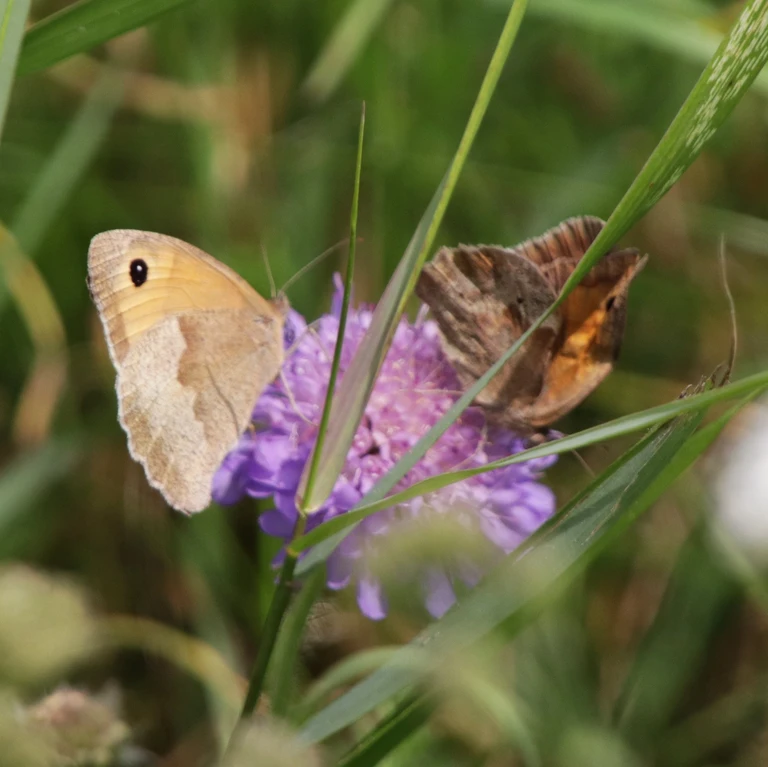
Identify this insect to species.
Maniola jurtina
